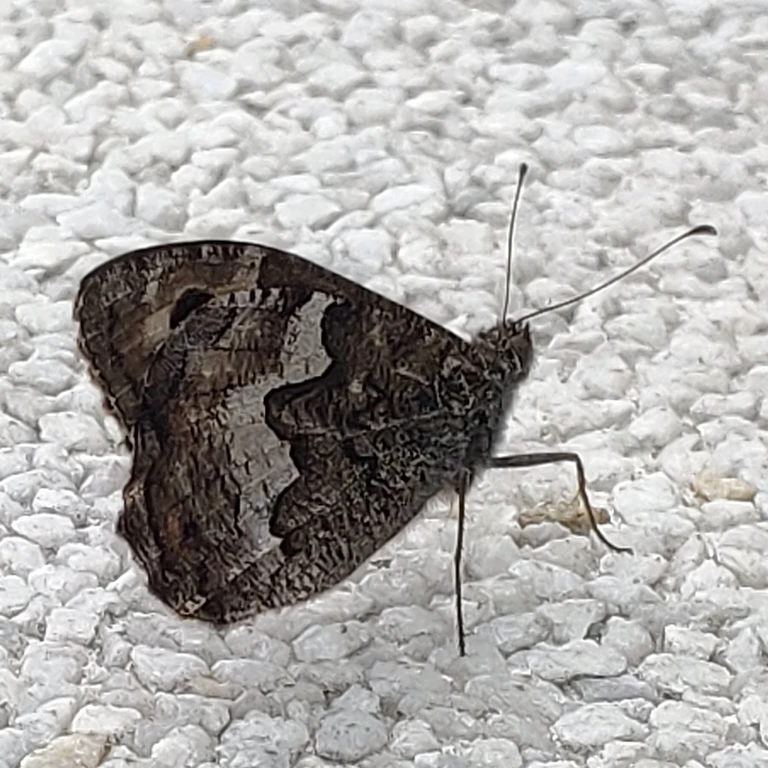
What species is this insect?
Hipparchia semele
